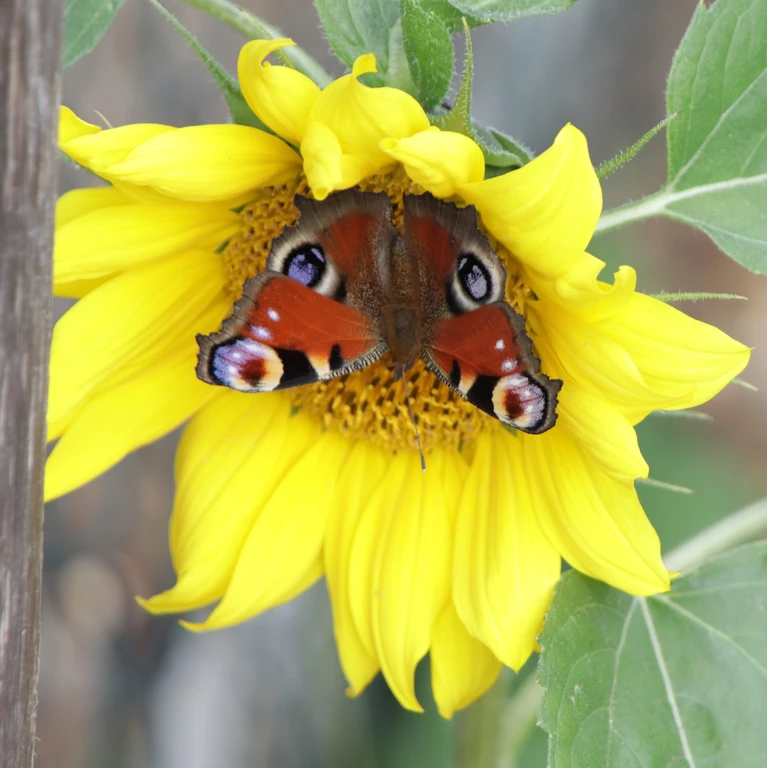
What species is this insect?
Aglais io
